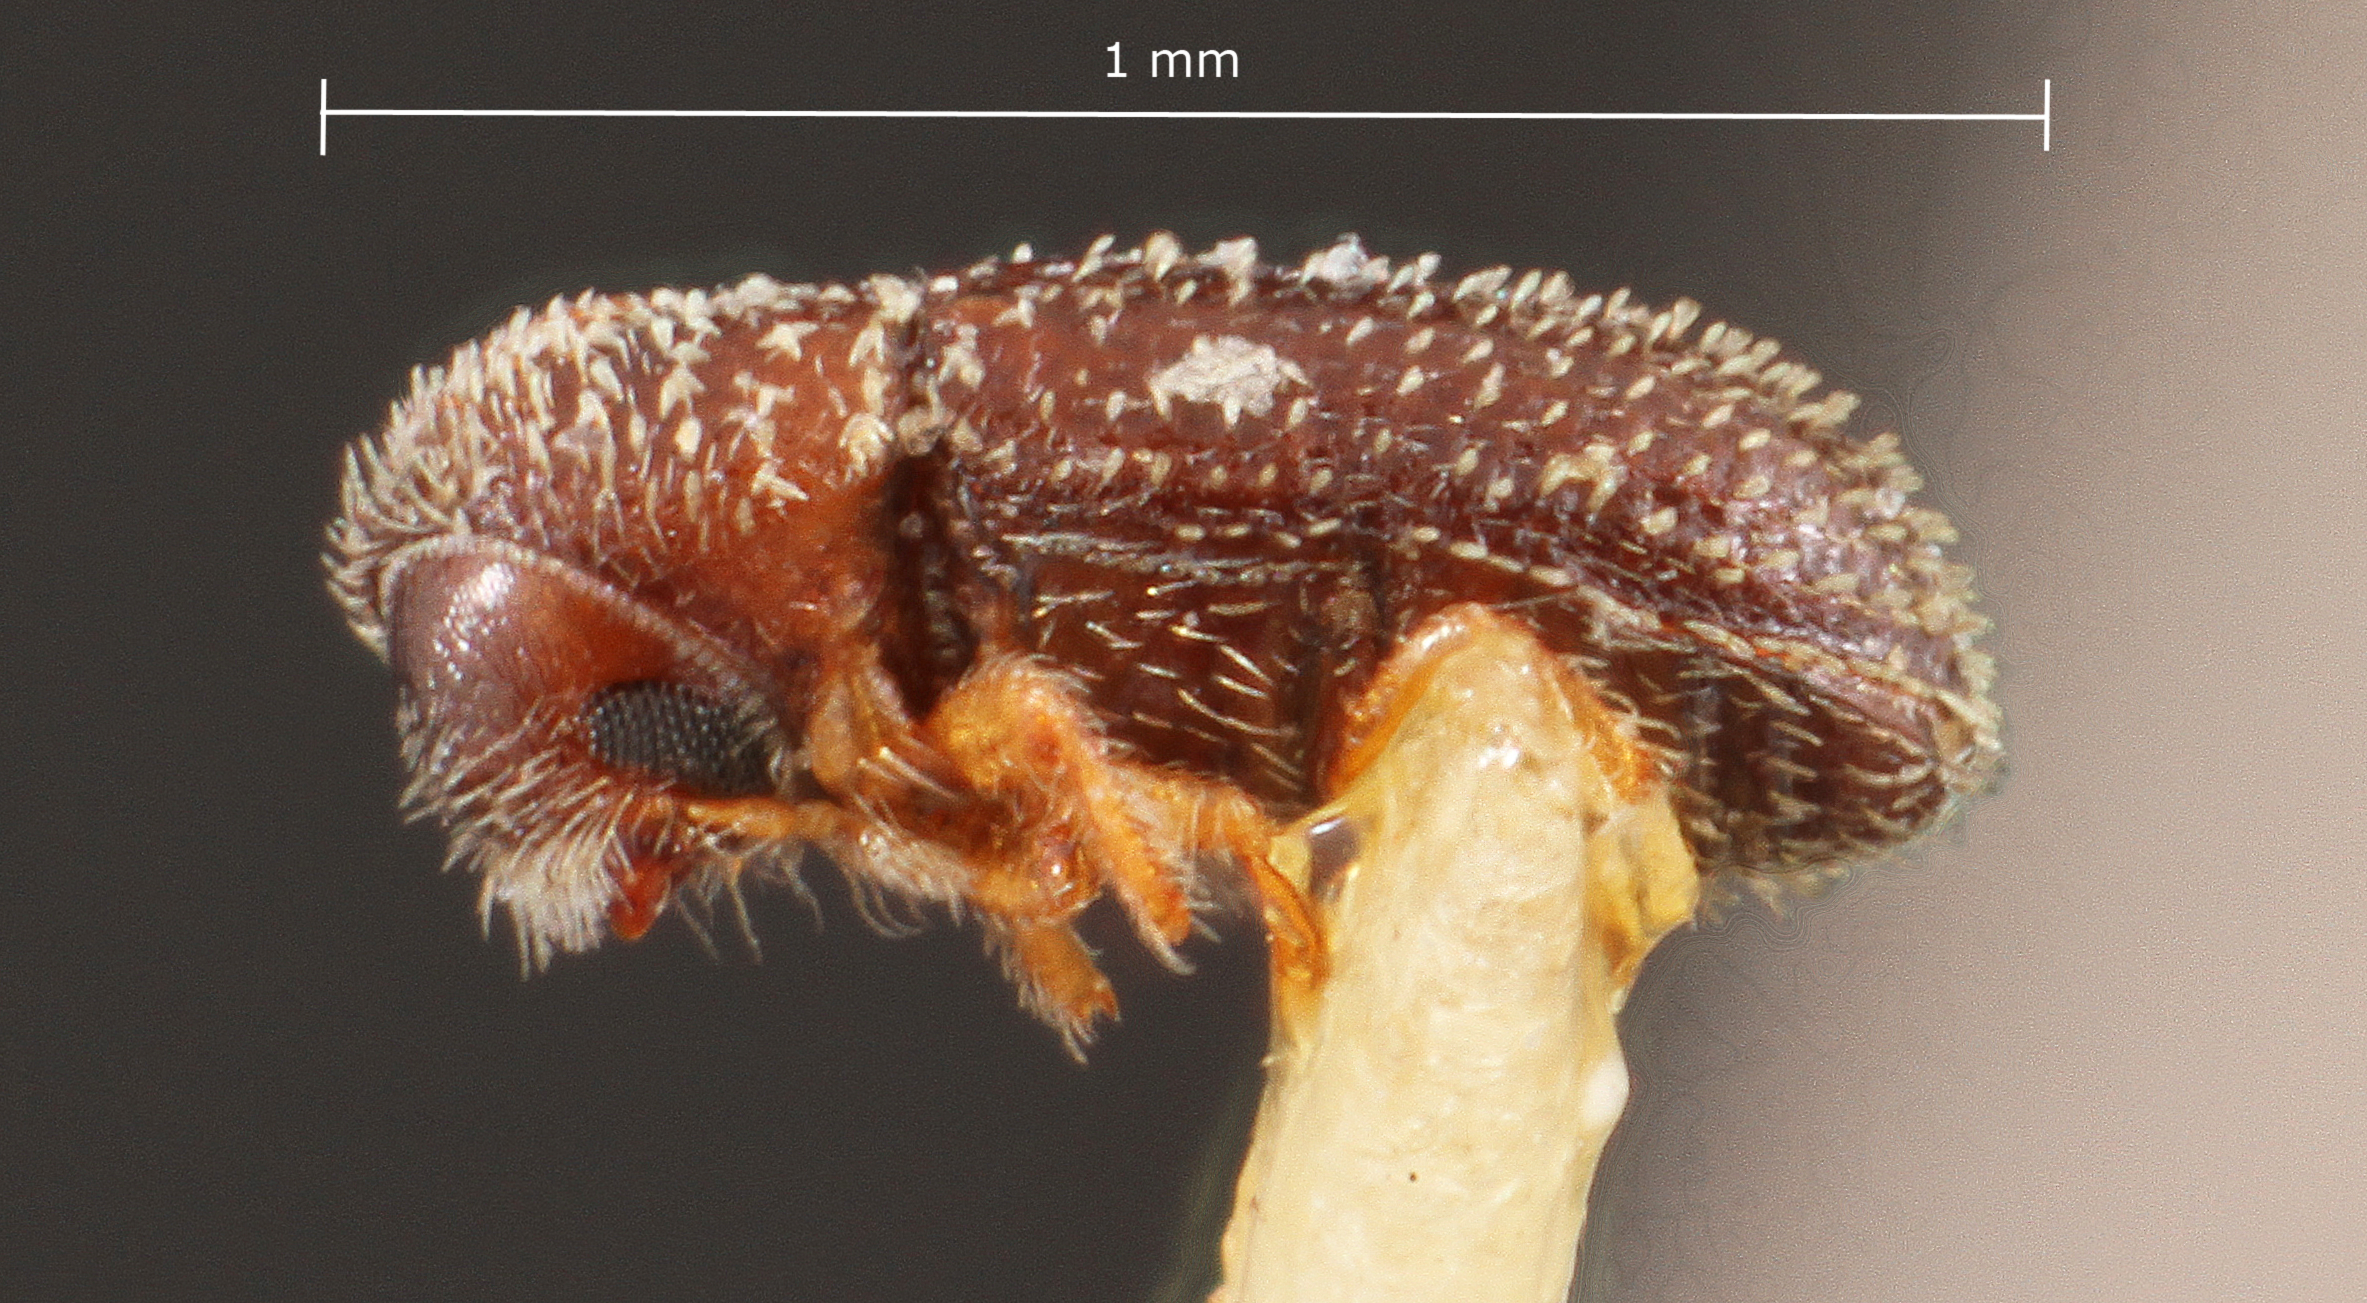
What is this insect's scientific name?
Hypothenemus columbi
